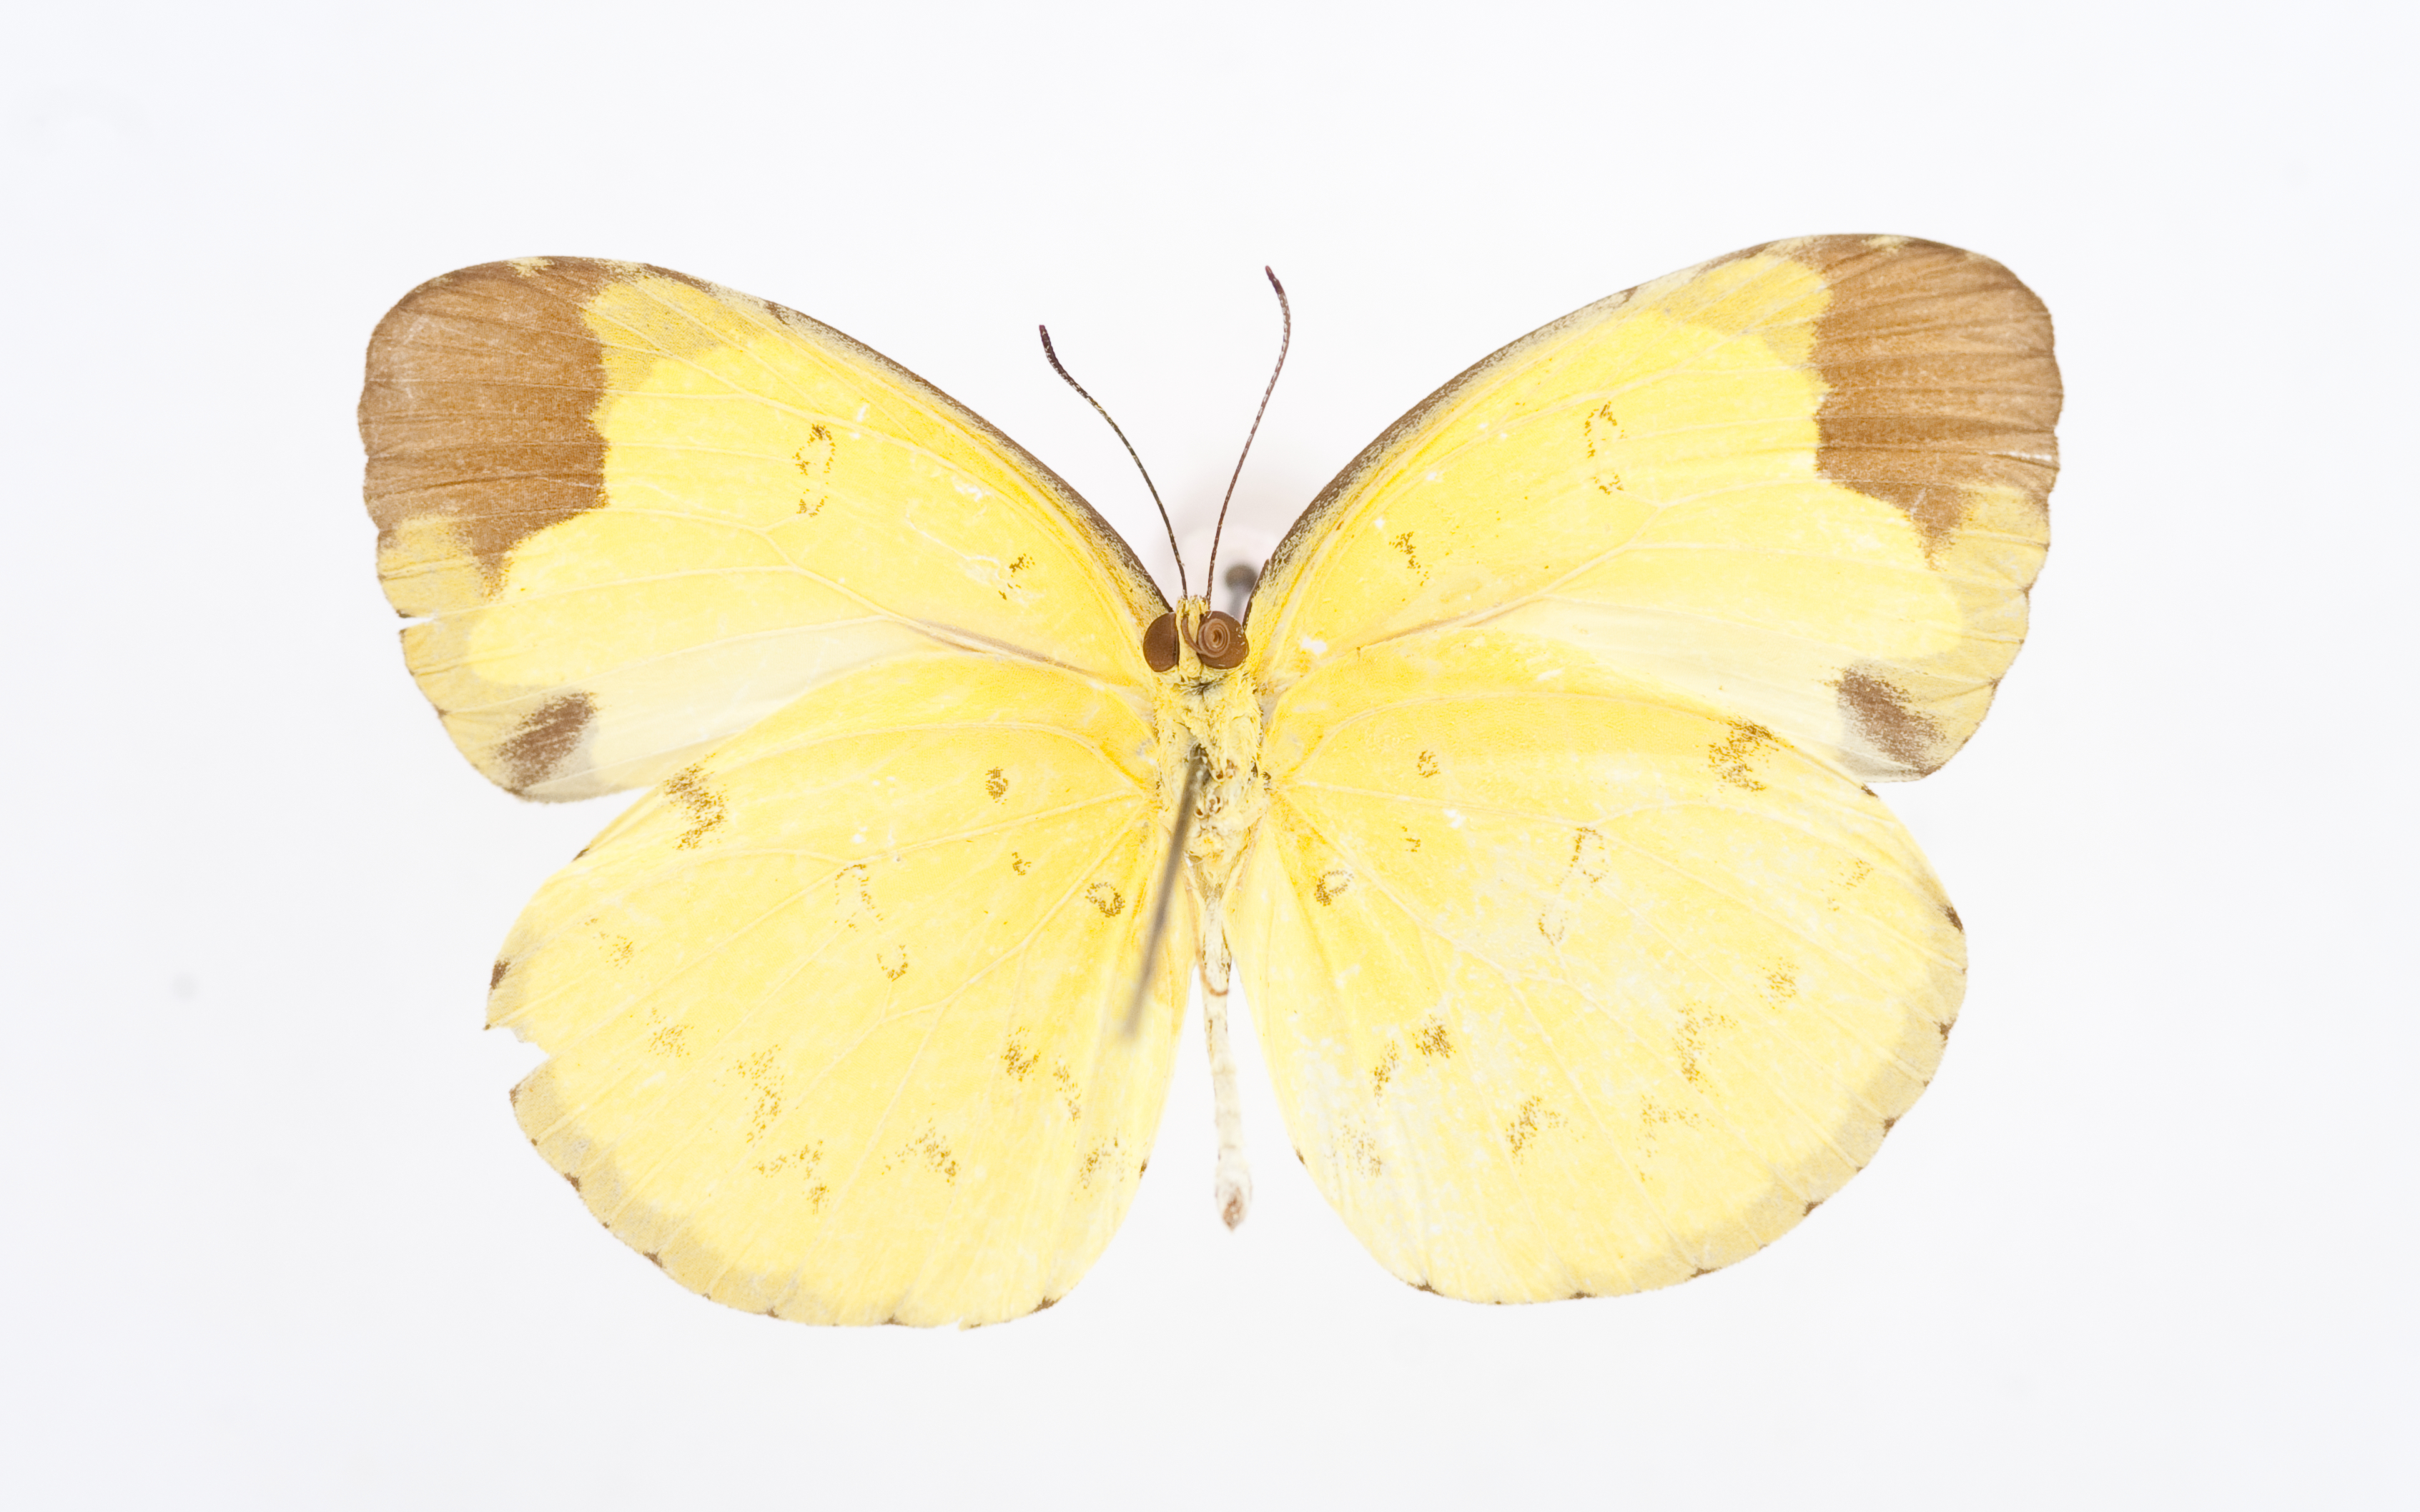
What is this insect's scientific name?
Eurema sari
